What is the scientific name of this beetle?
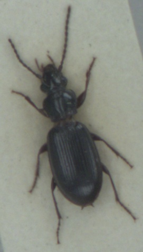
Patrobus assimilis
